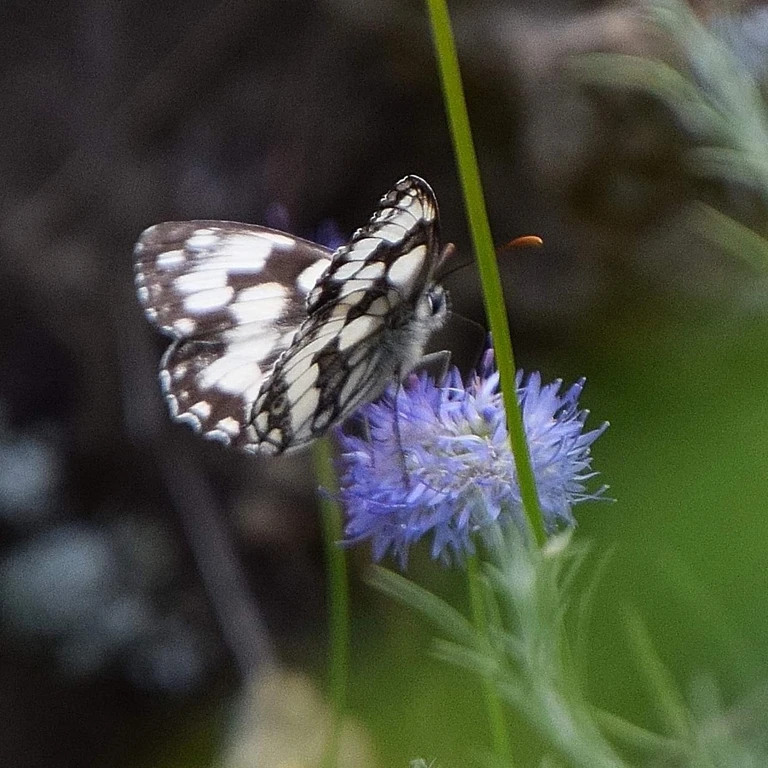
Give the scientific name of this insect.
Melanargia galathea
